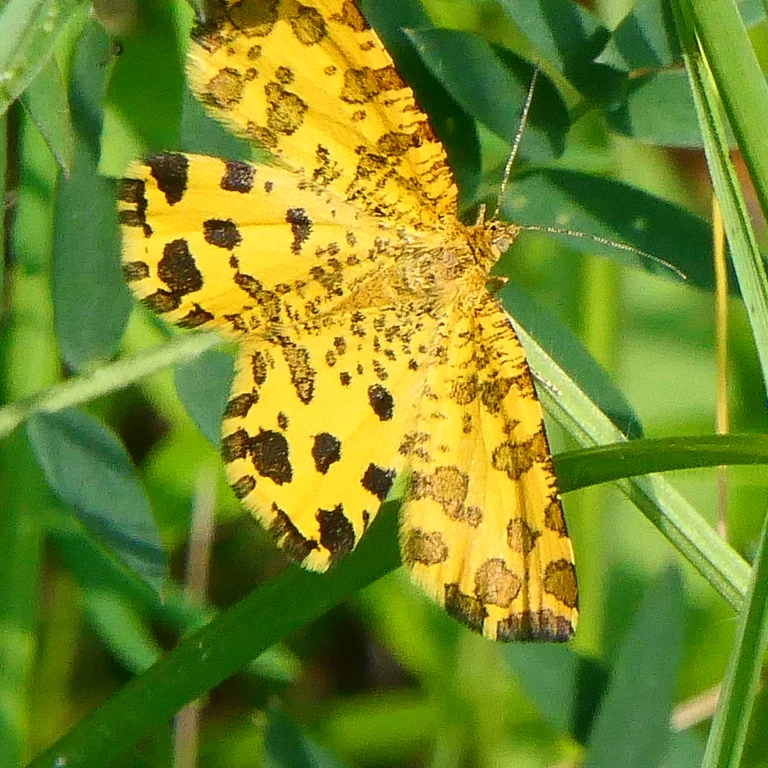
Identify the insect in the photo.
Pseudopanthera macularia
